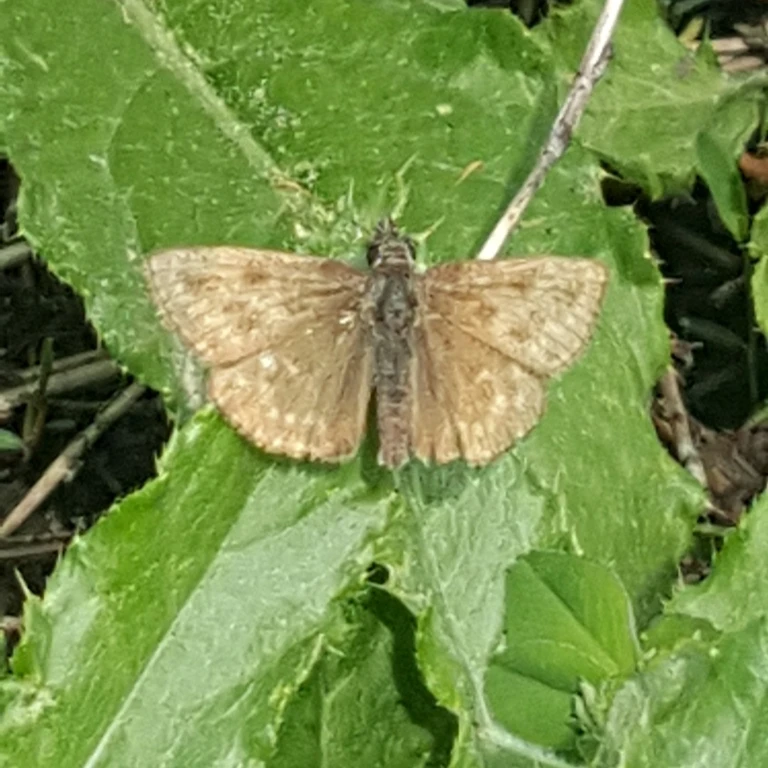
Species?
Erynnis tages
